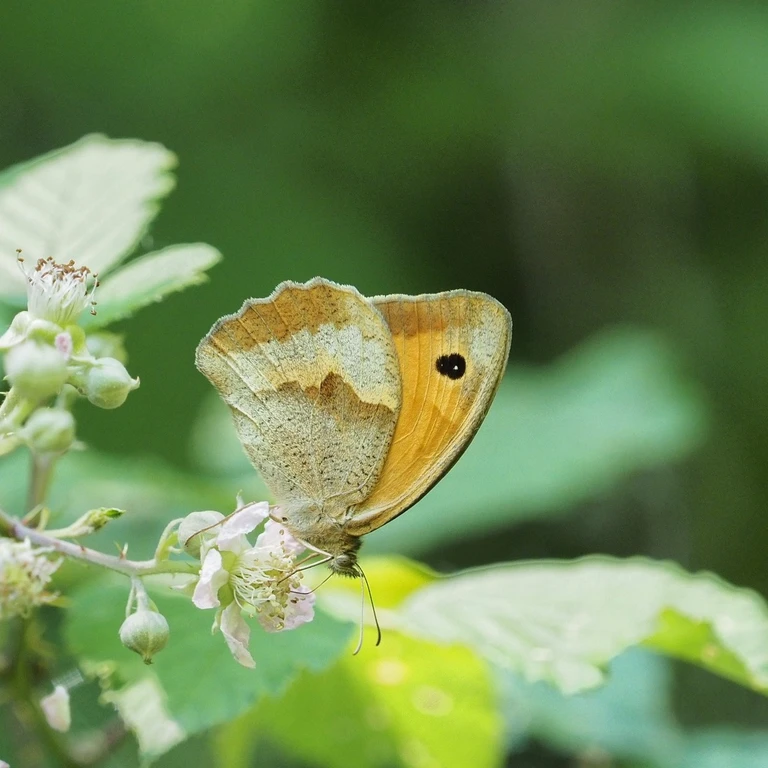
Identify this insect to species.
Maniola jurtina
